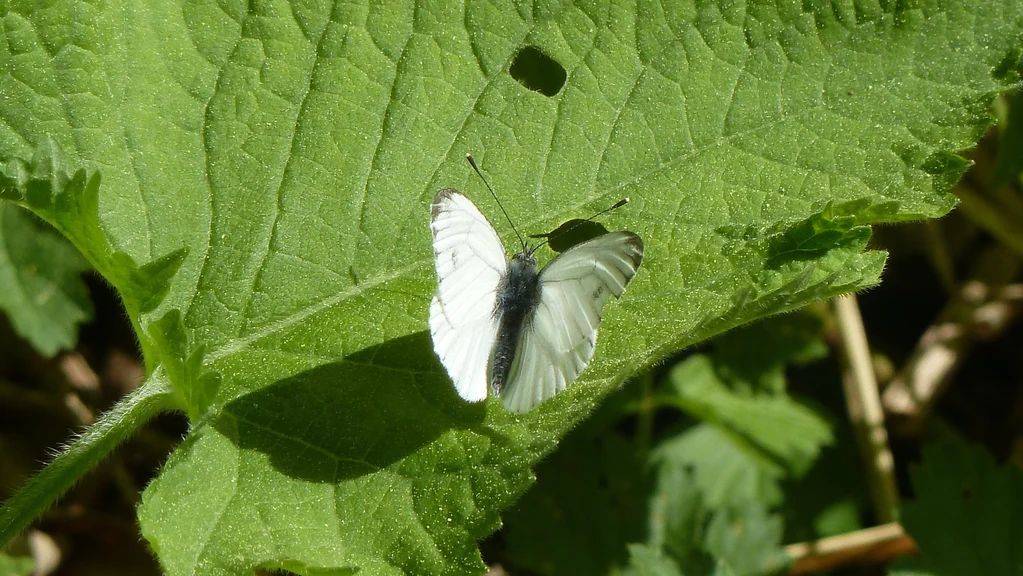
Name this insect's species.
Pieris napi
